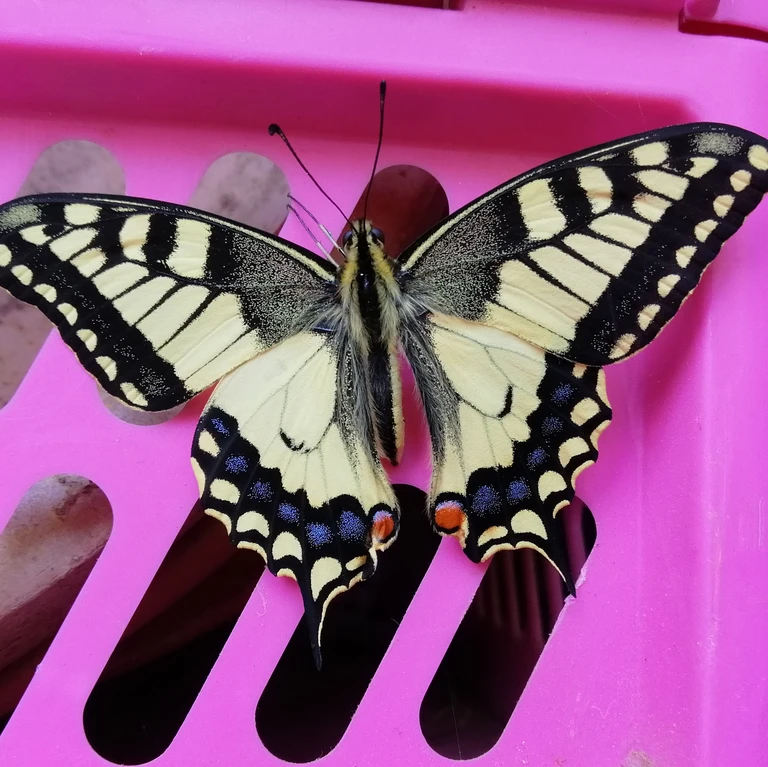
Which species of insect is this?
Papilio machaon
